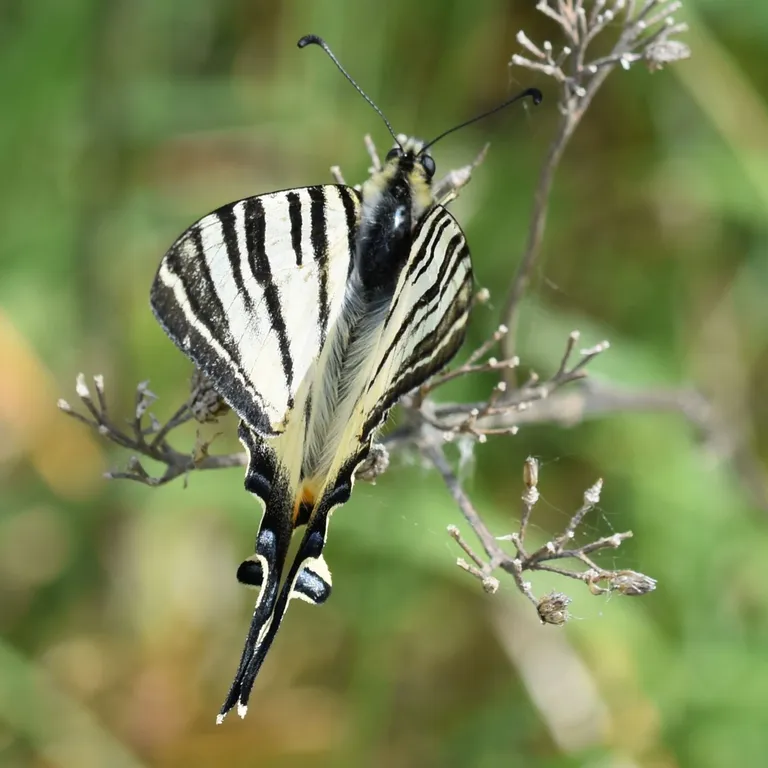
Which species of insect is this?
Iphiclides podalirius
